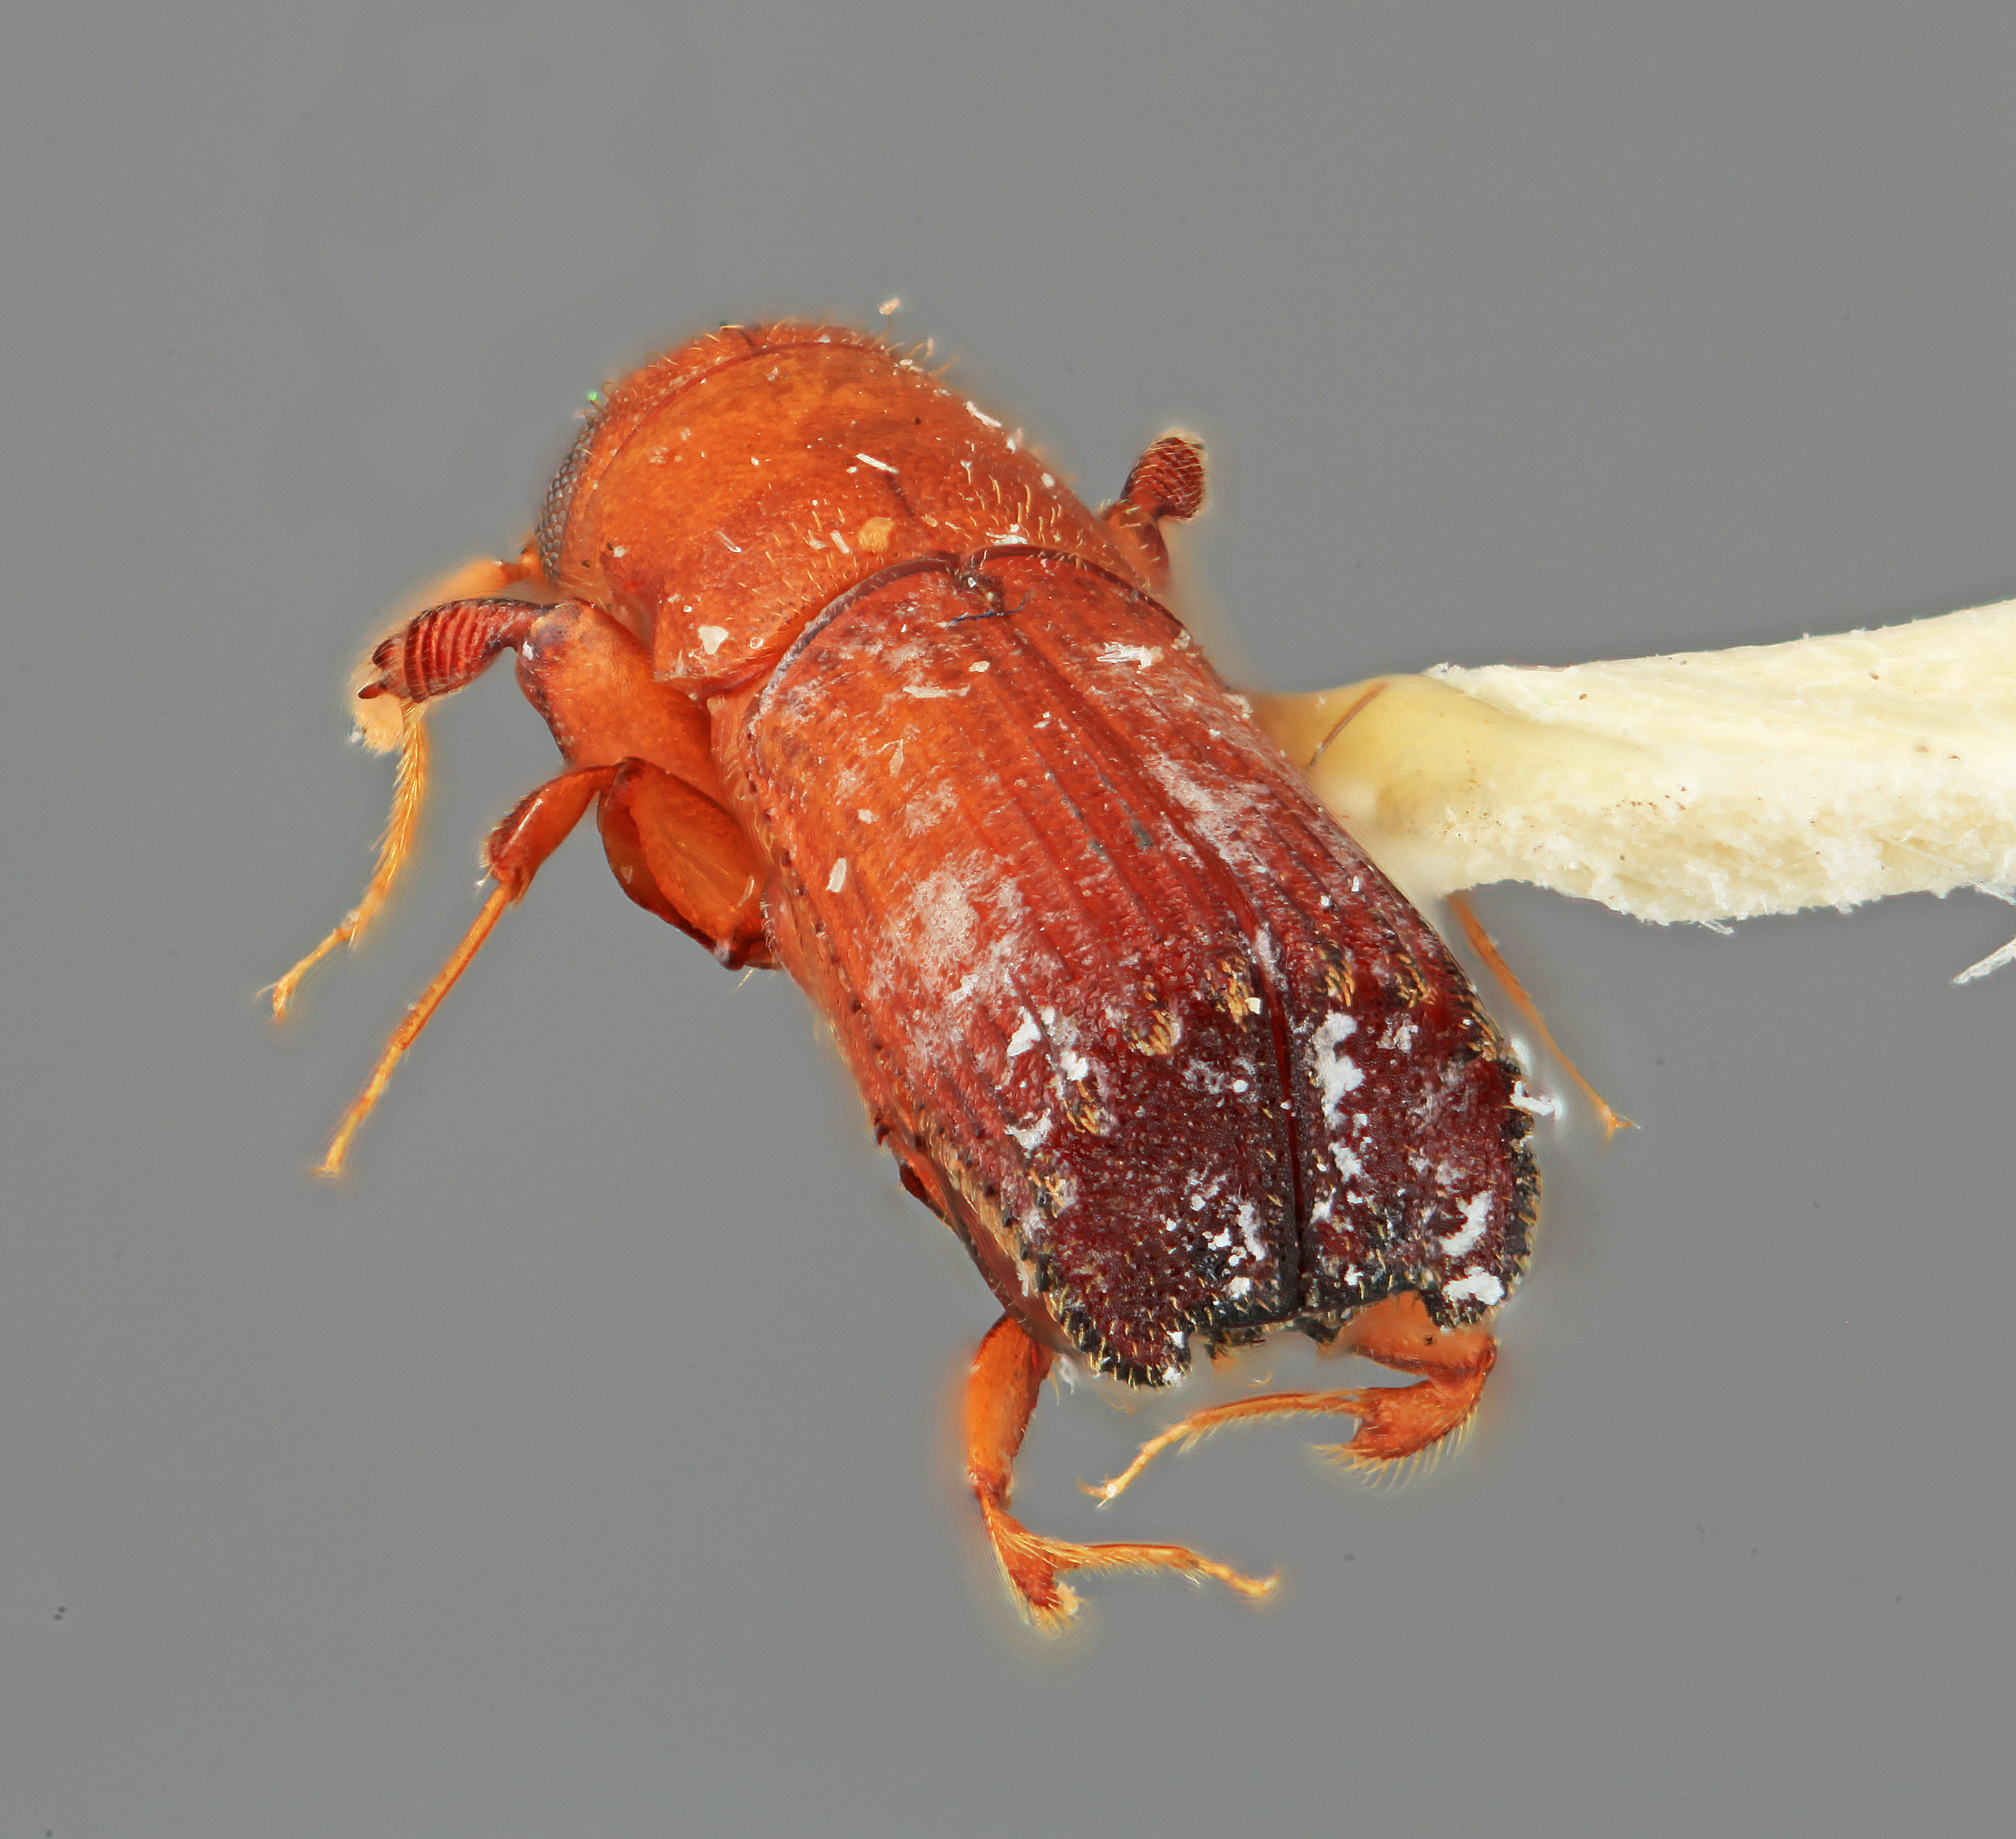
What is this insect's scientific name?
Platypus abditulus
